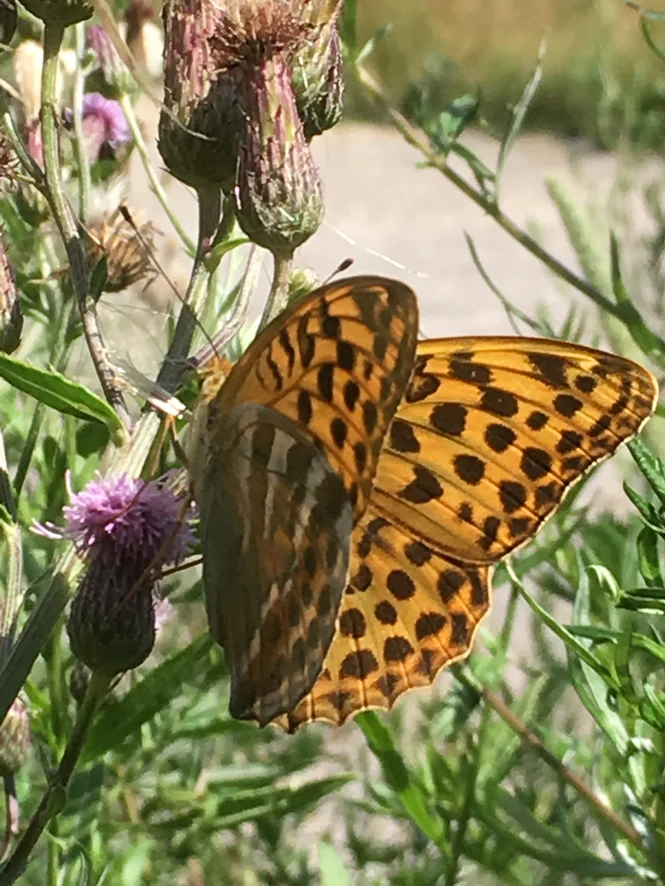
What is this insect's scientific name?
Argynnis paphia
